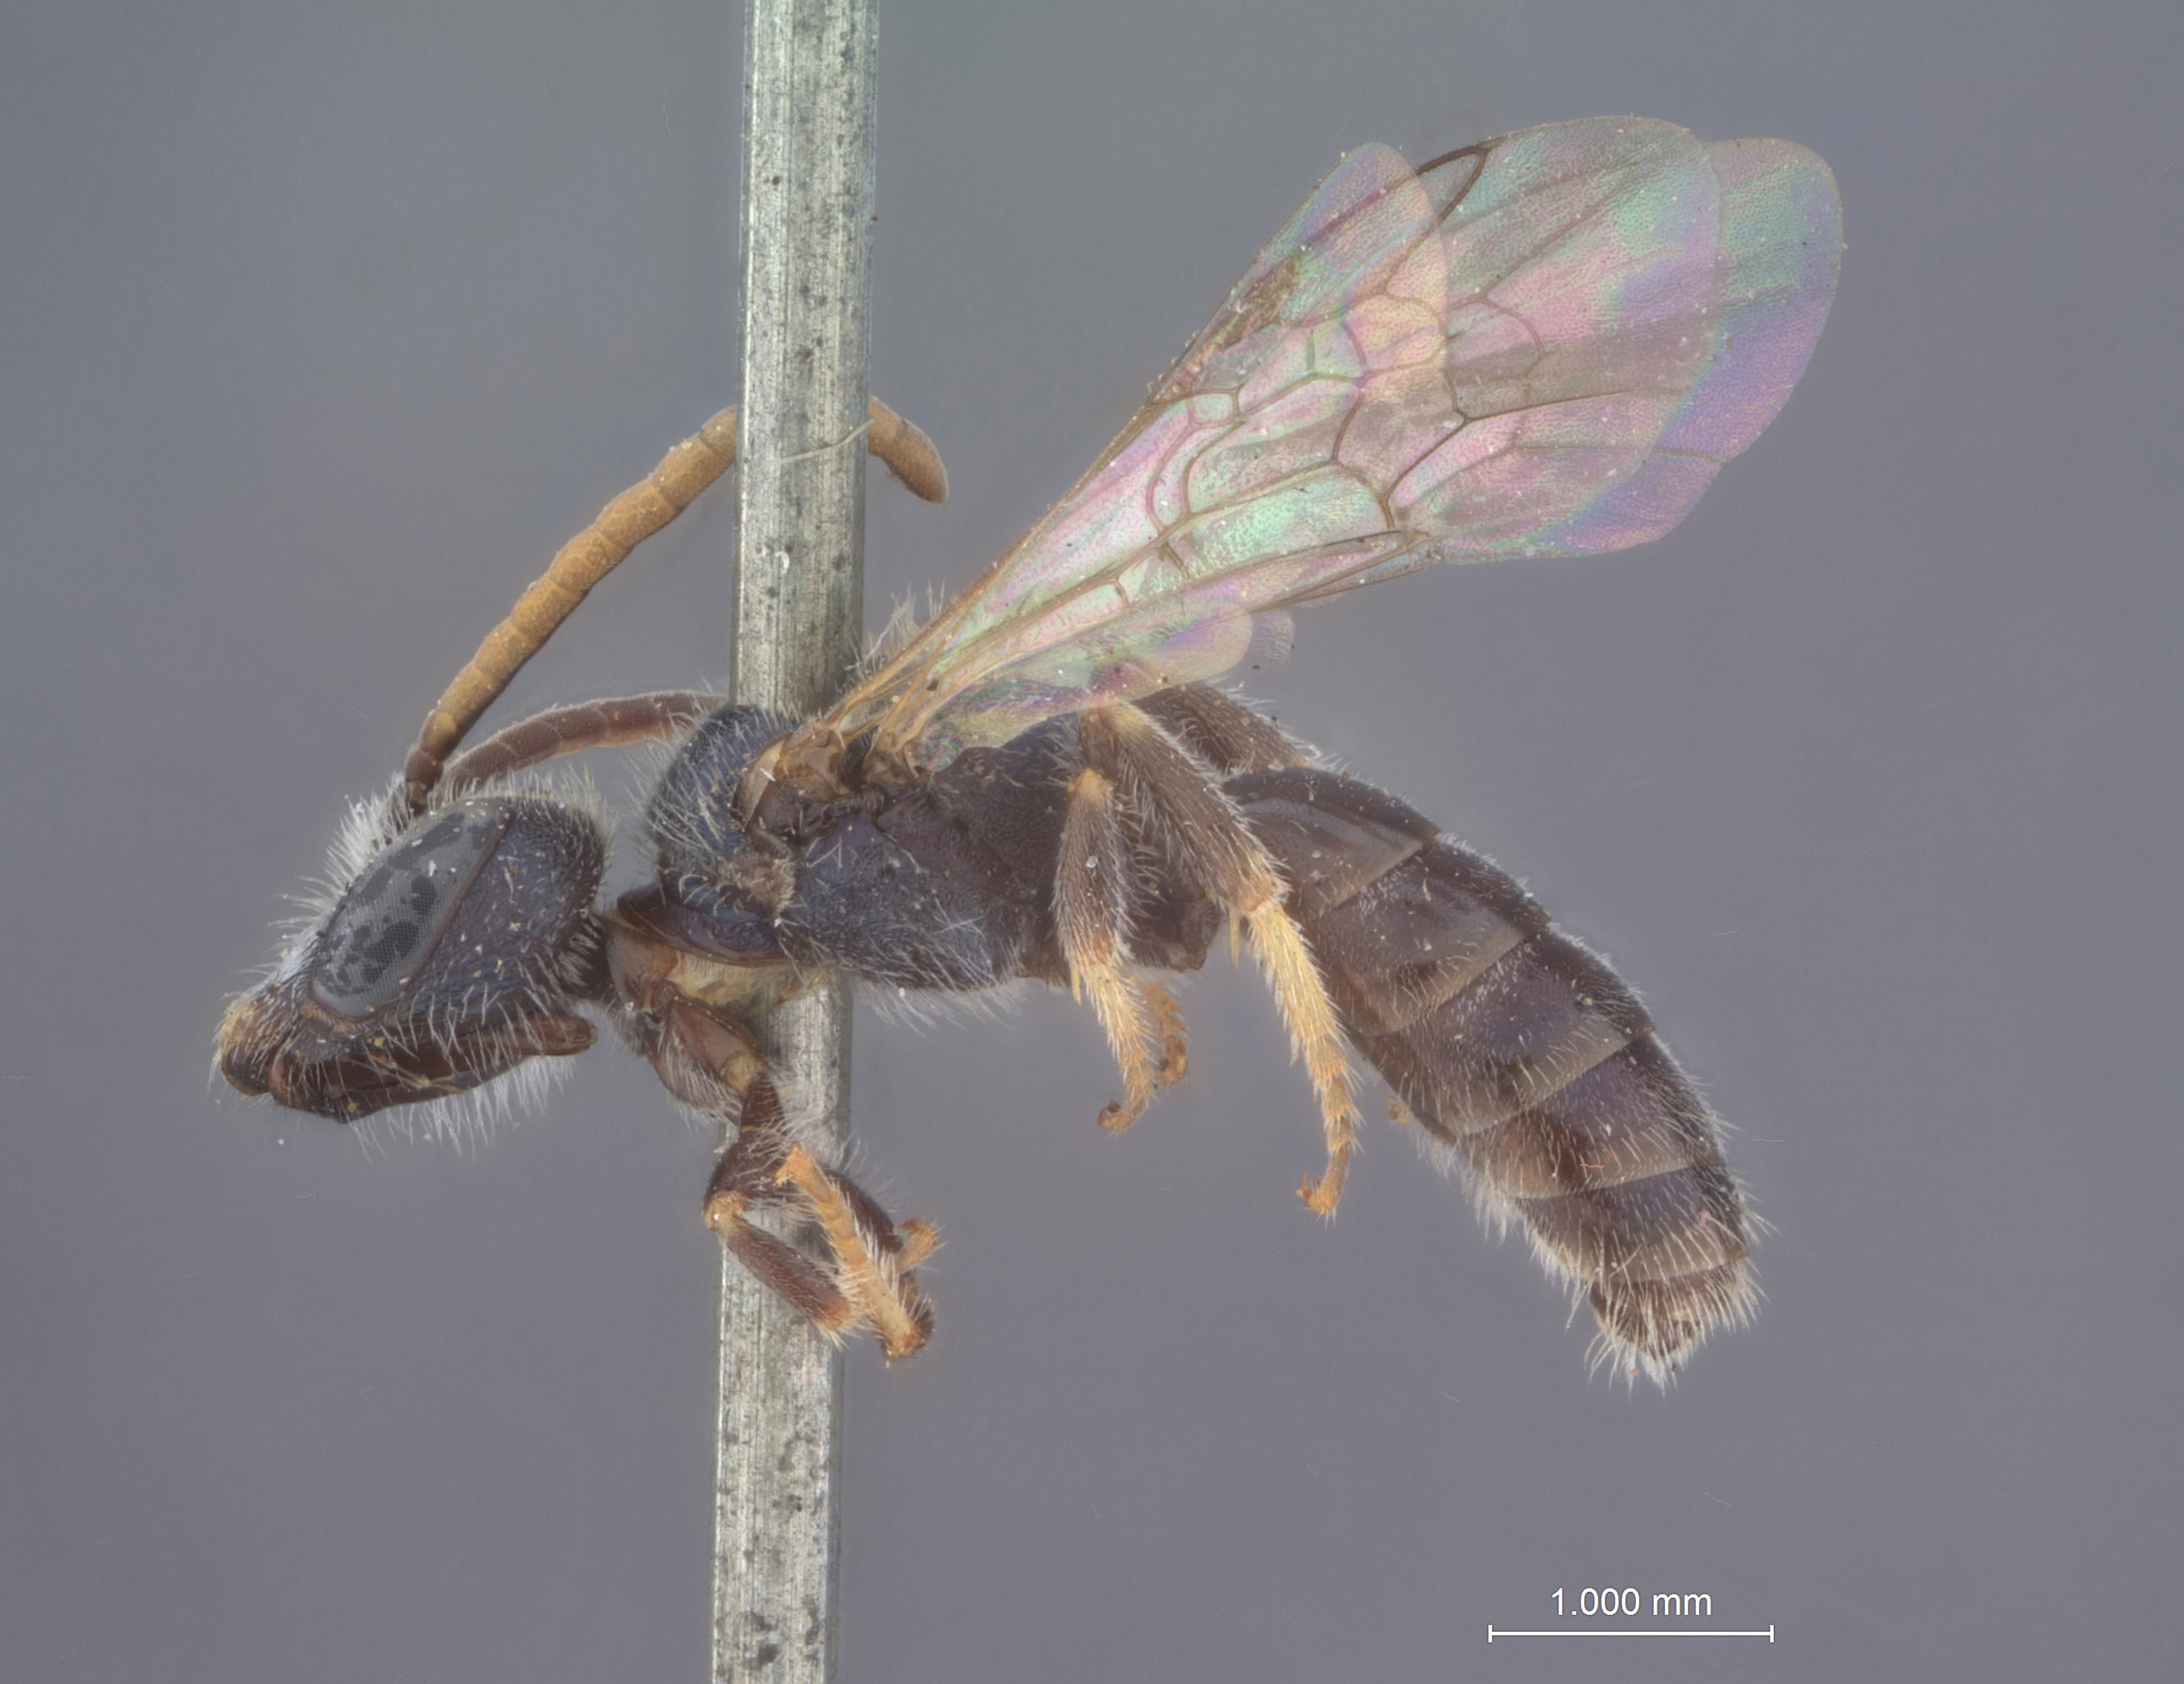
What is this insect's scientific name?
Halictus pikei
